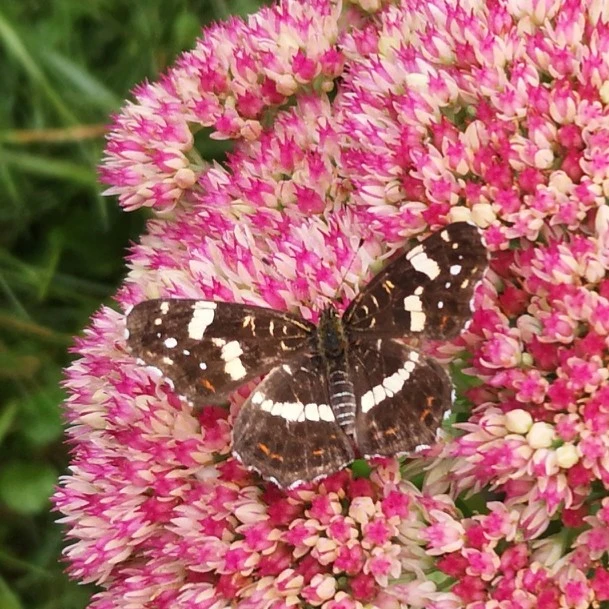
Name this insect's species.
Araschnia levana
